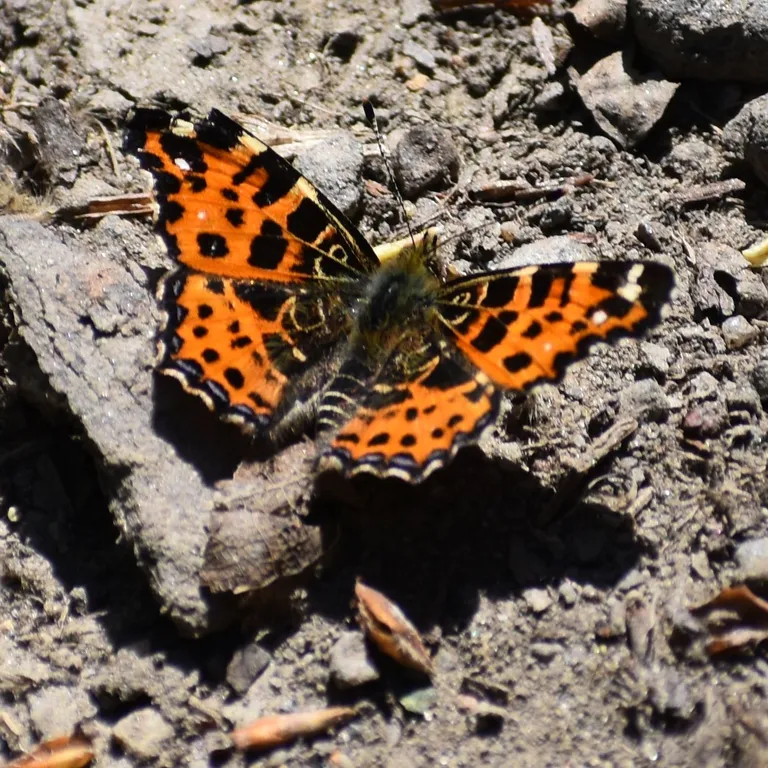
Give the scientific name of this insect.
Araschnia levana
